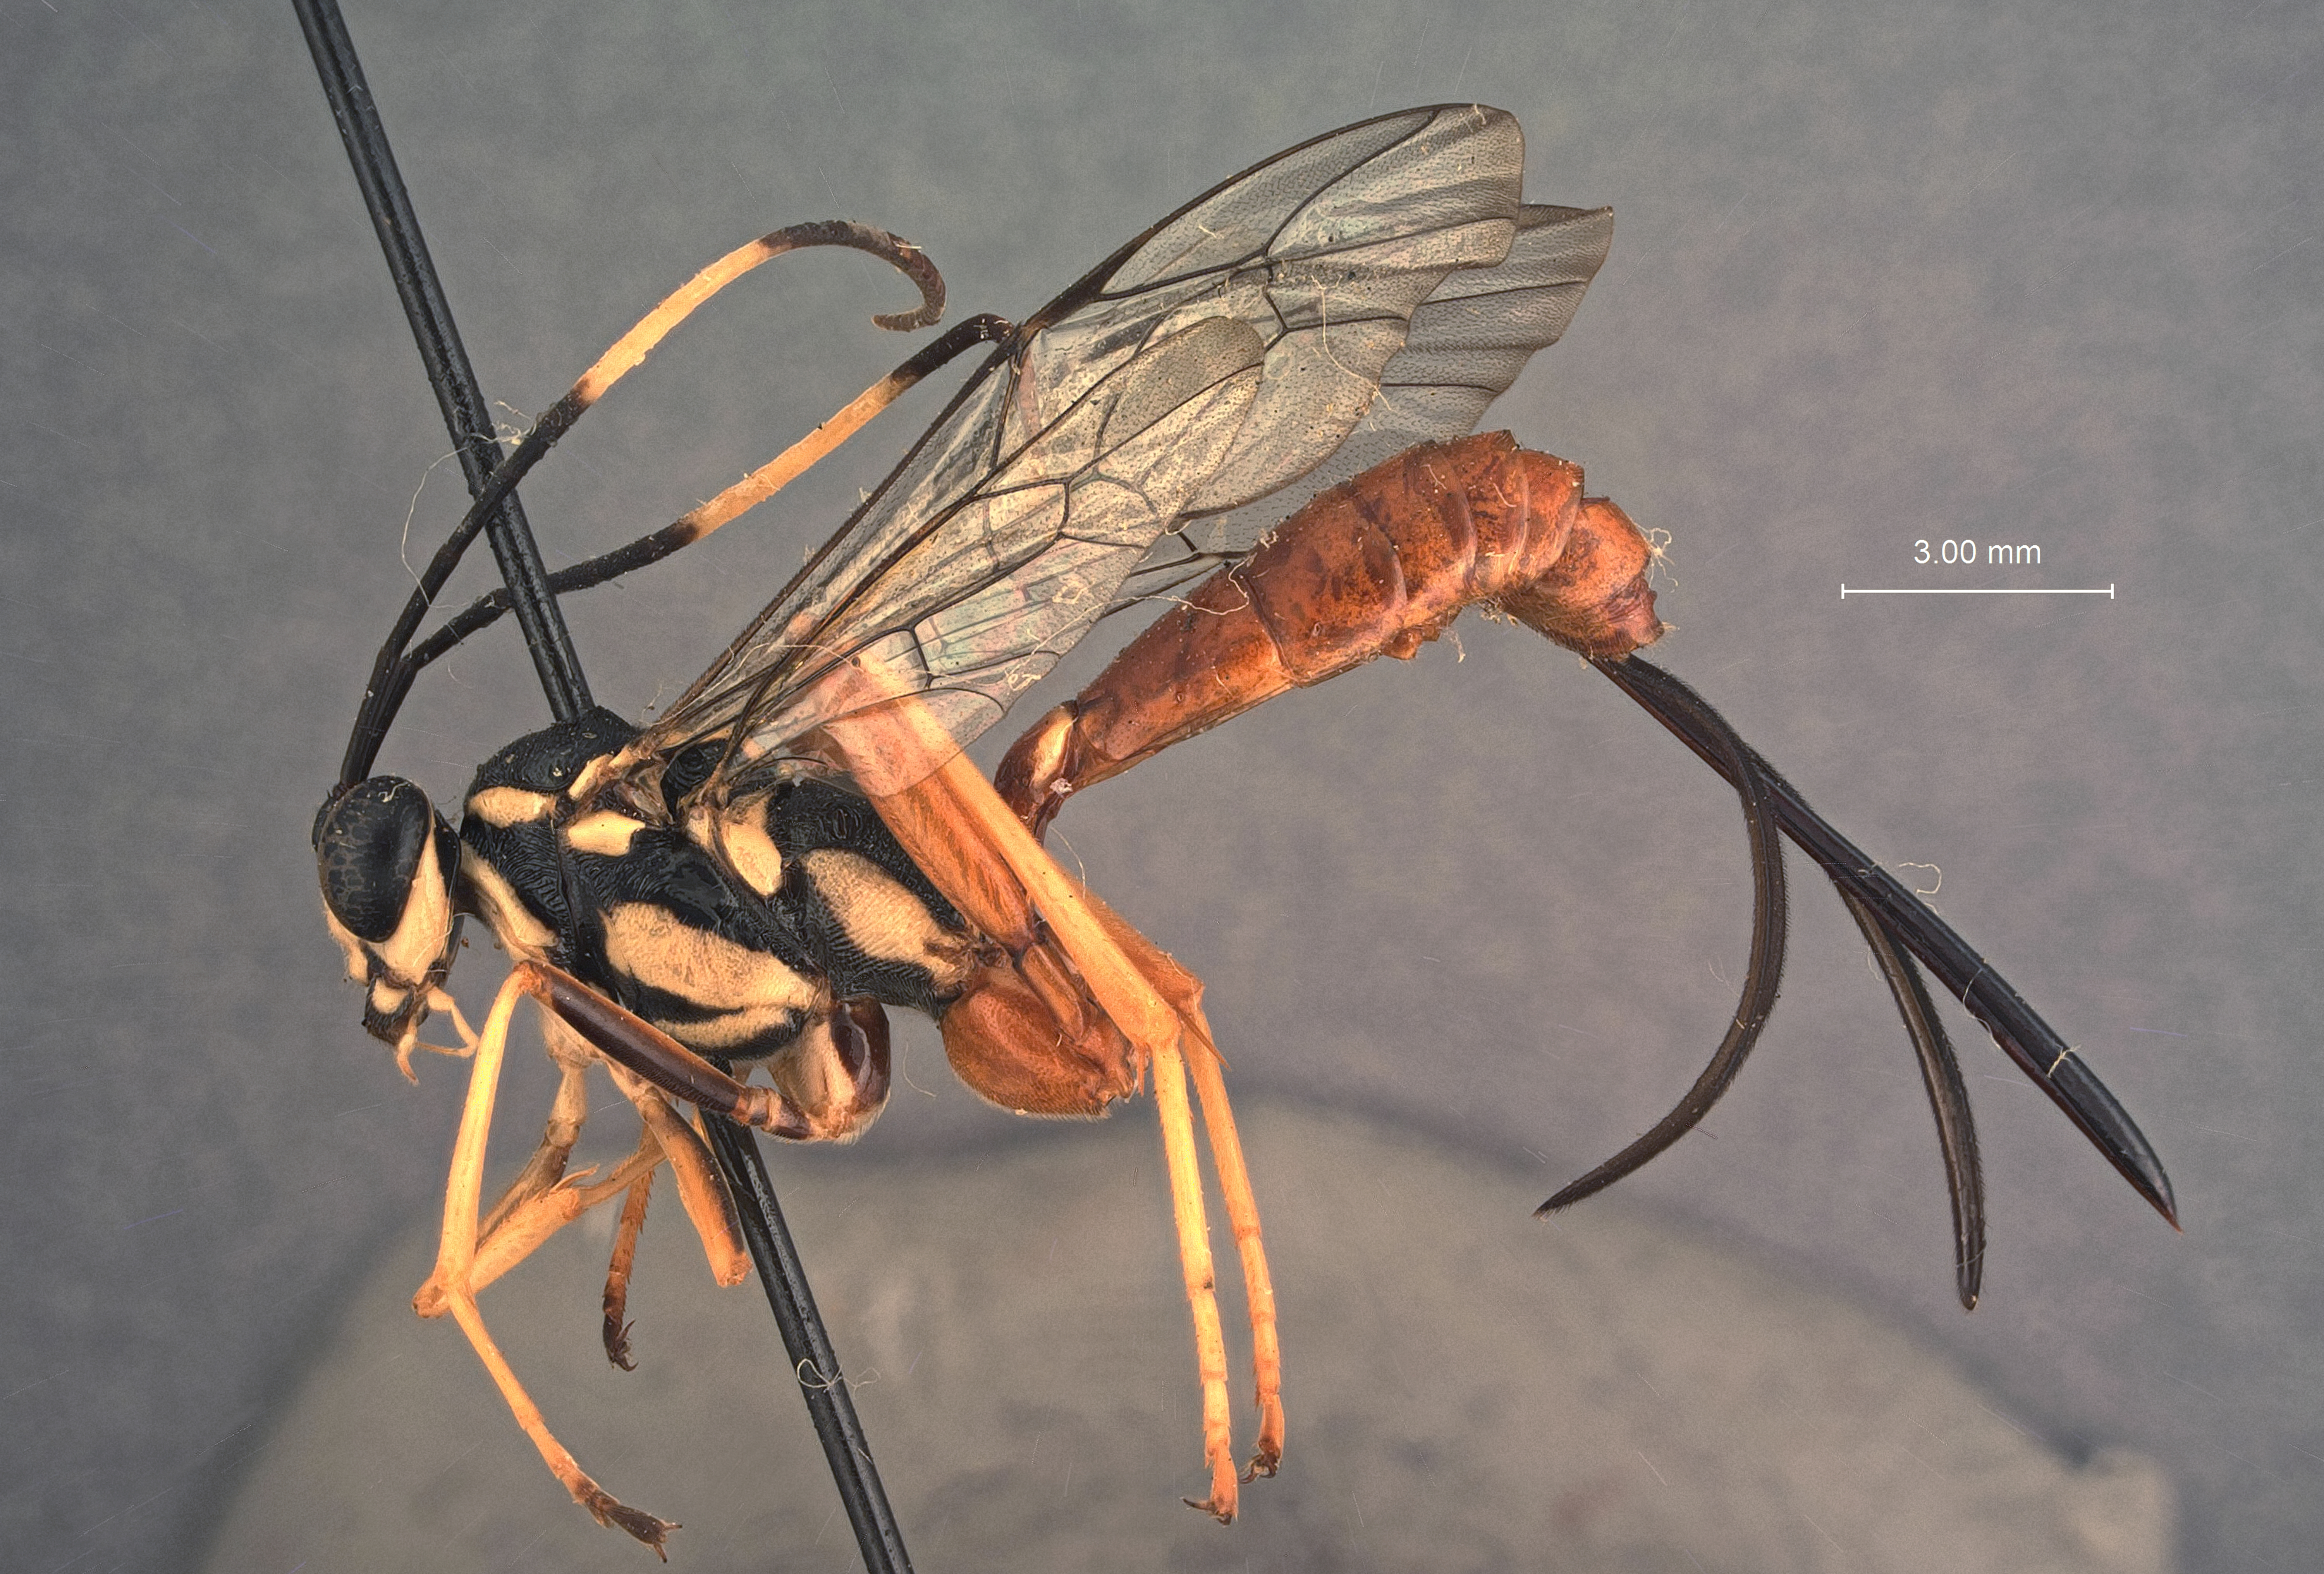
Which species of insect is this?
Cryptanura excalibur
